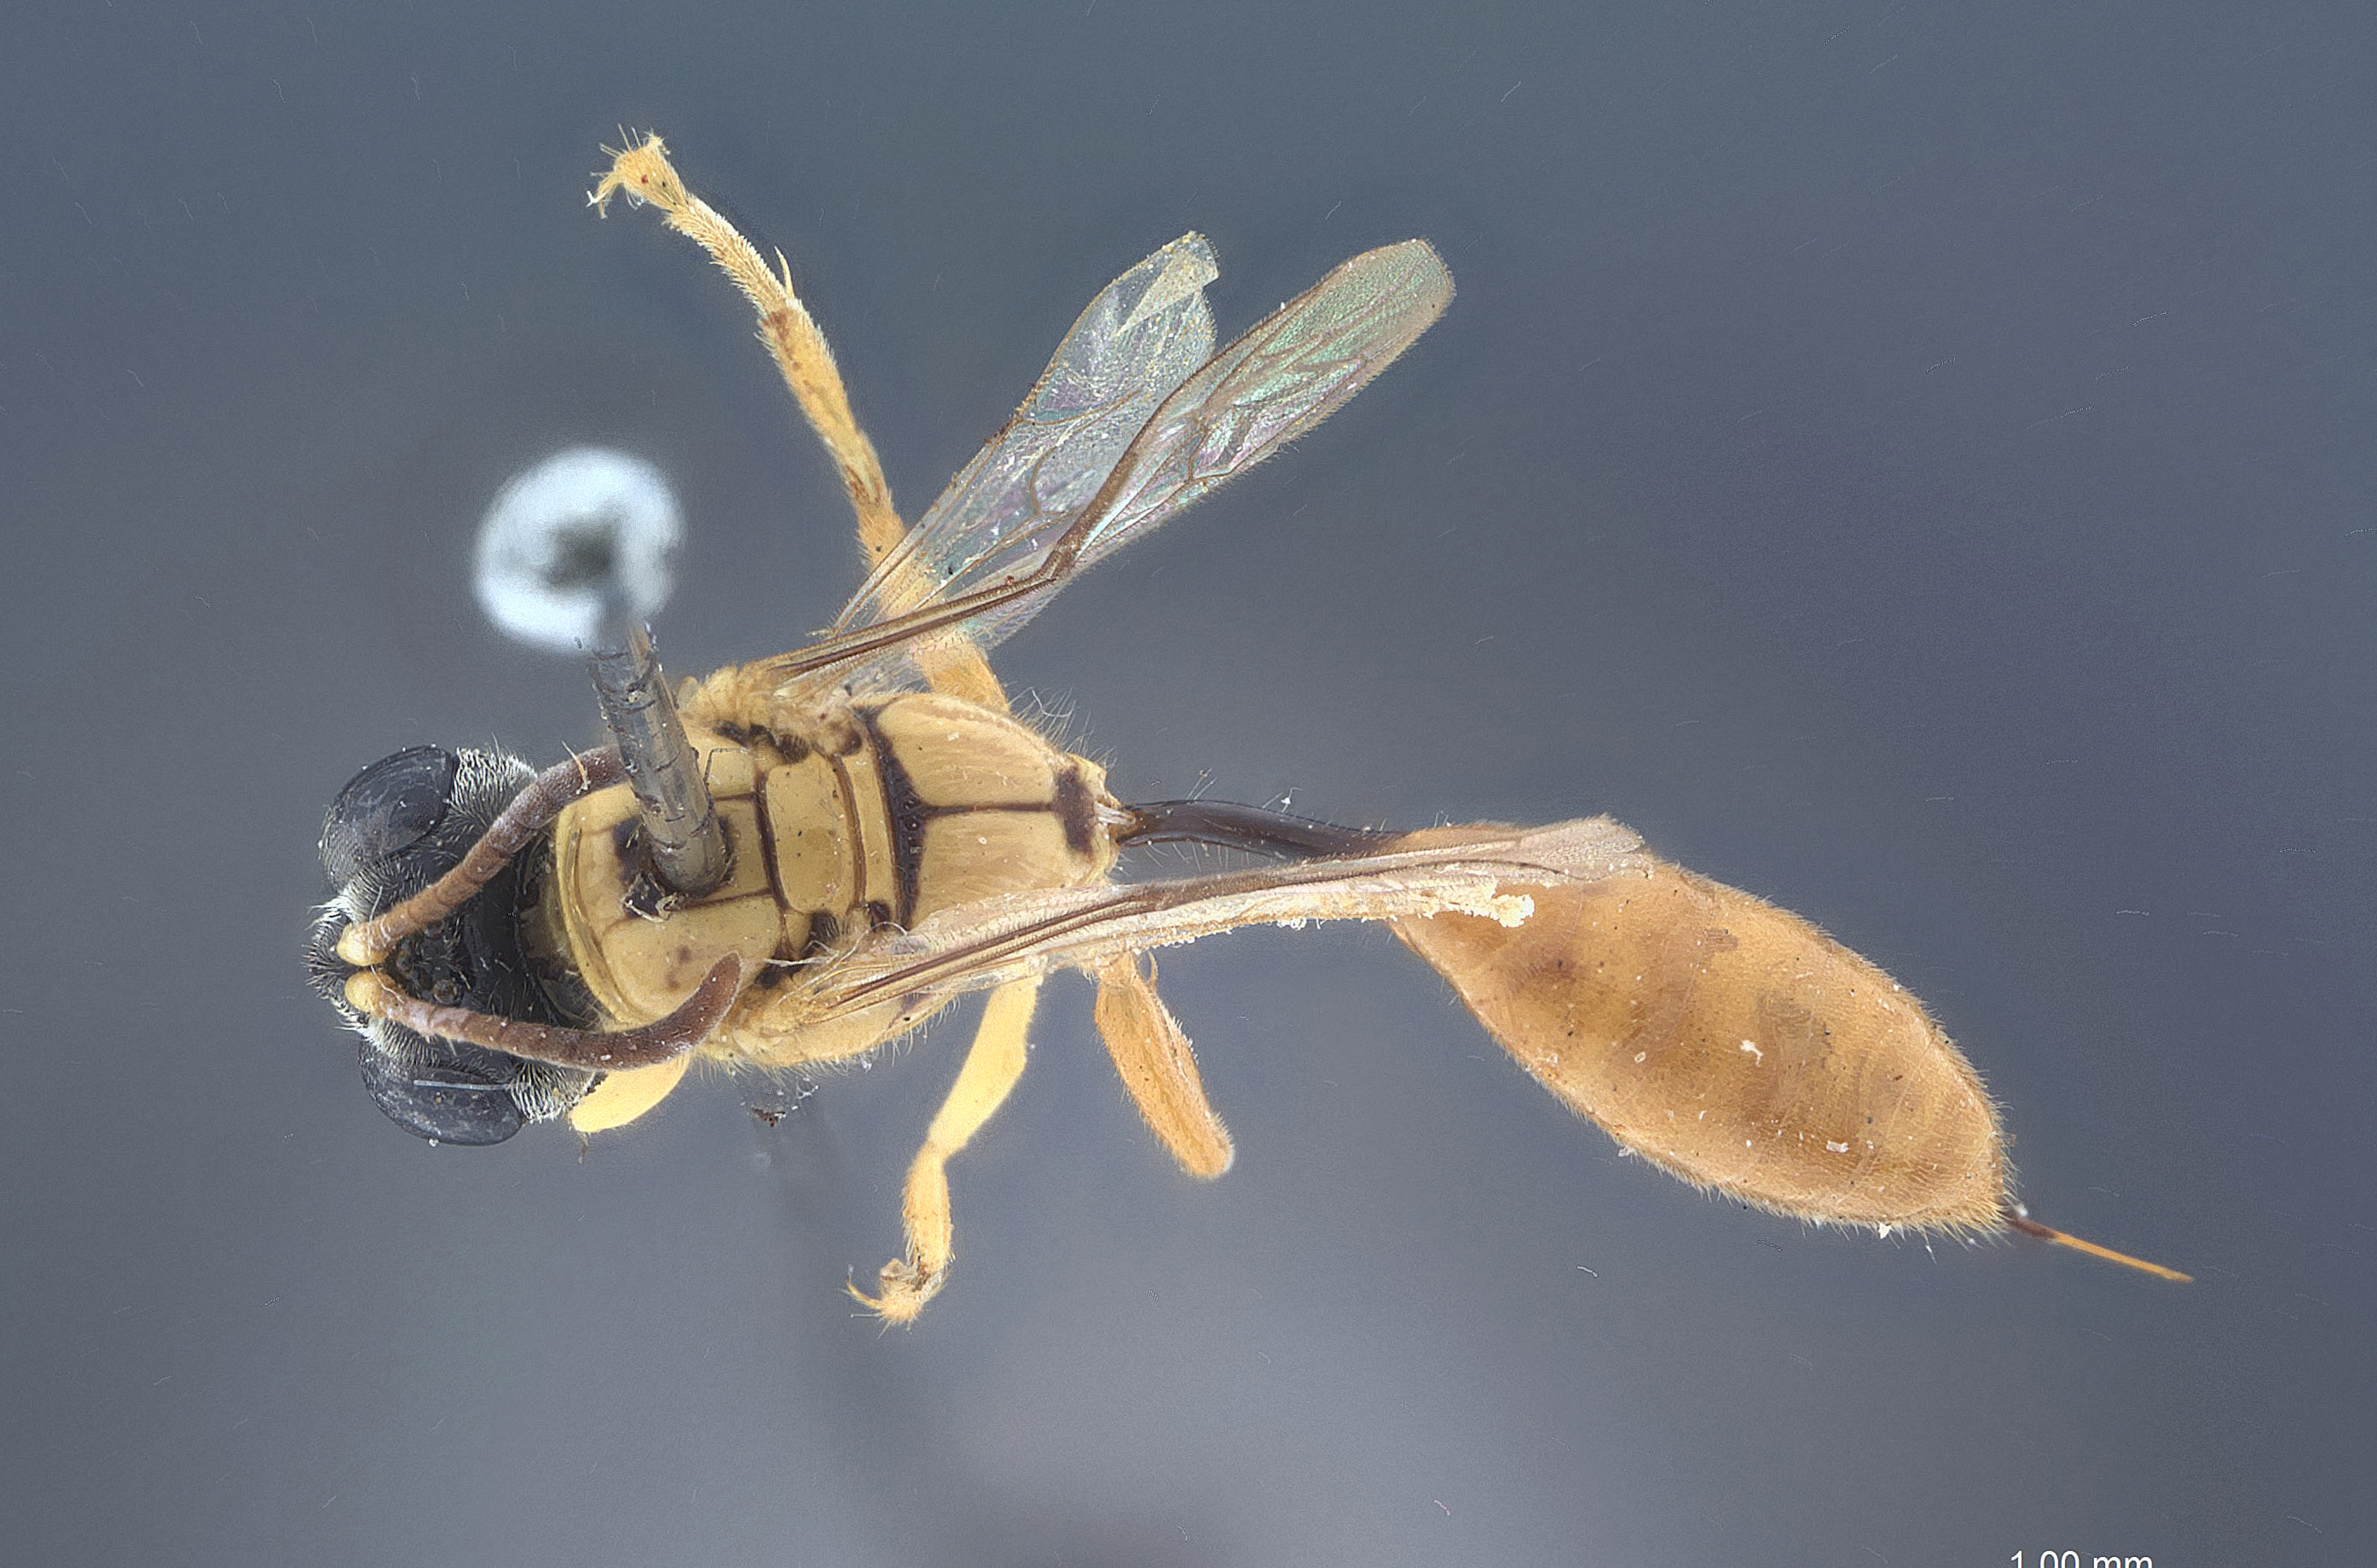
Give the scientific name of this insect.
Diodontus scutatus
